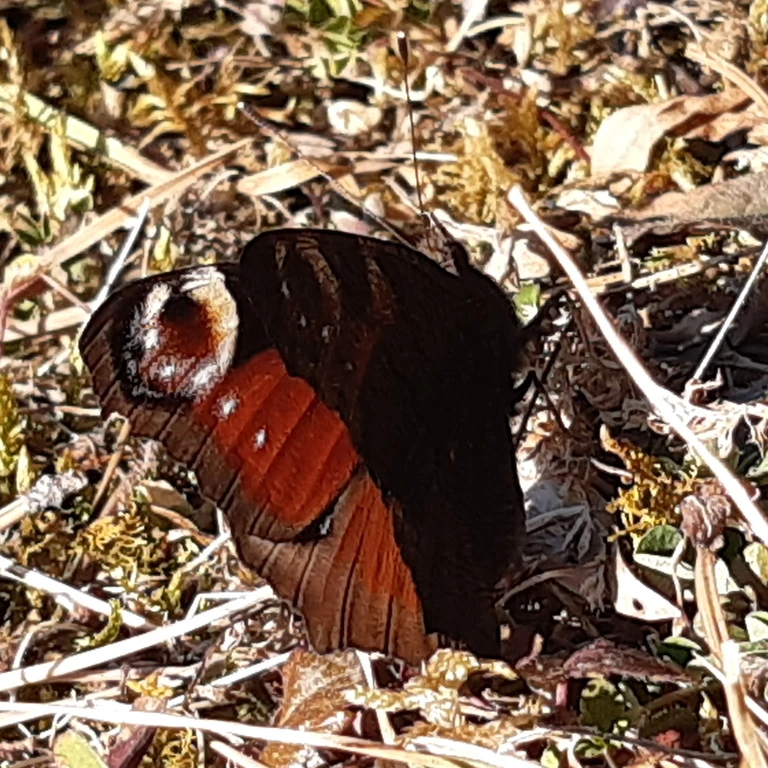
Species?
Aglais io
